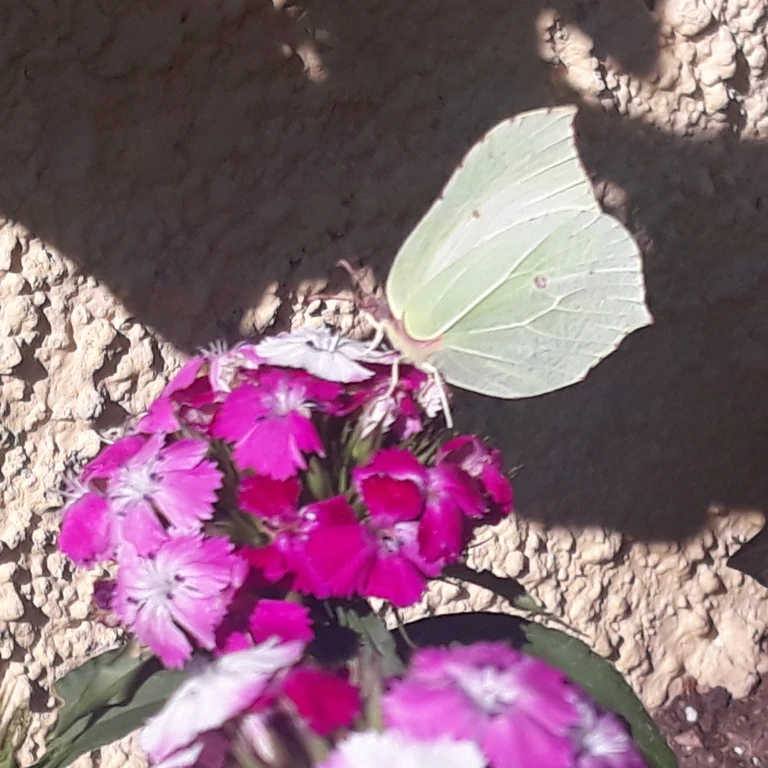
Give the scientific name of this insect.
Gonepteryx rhamni
